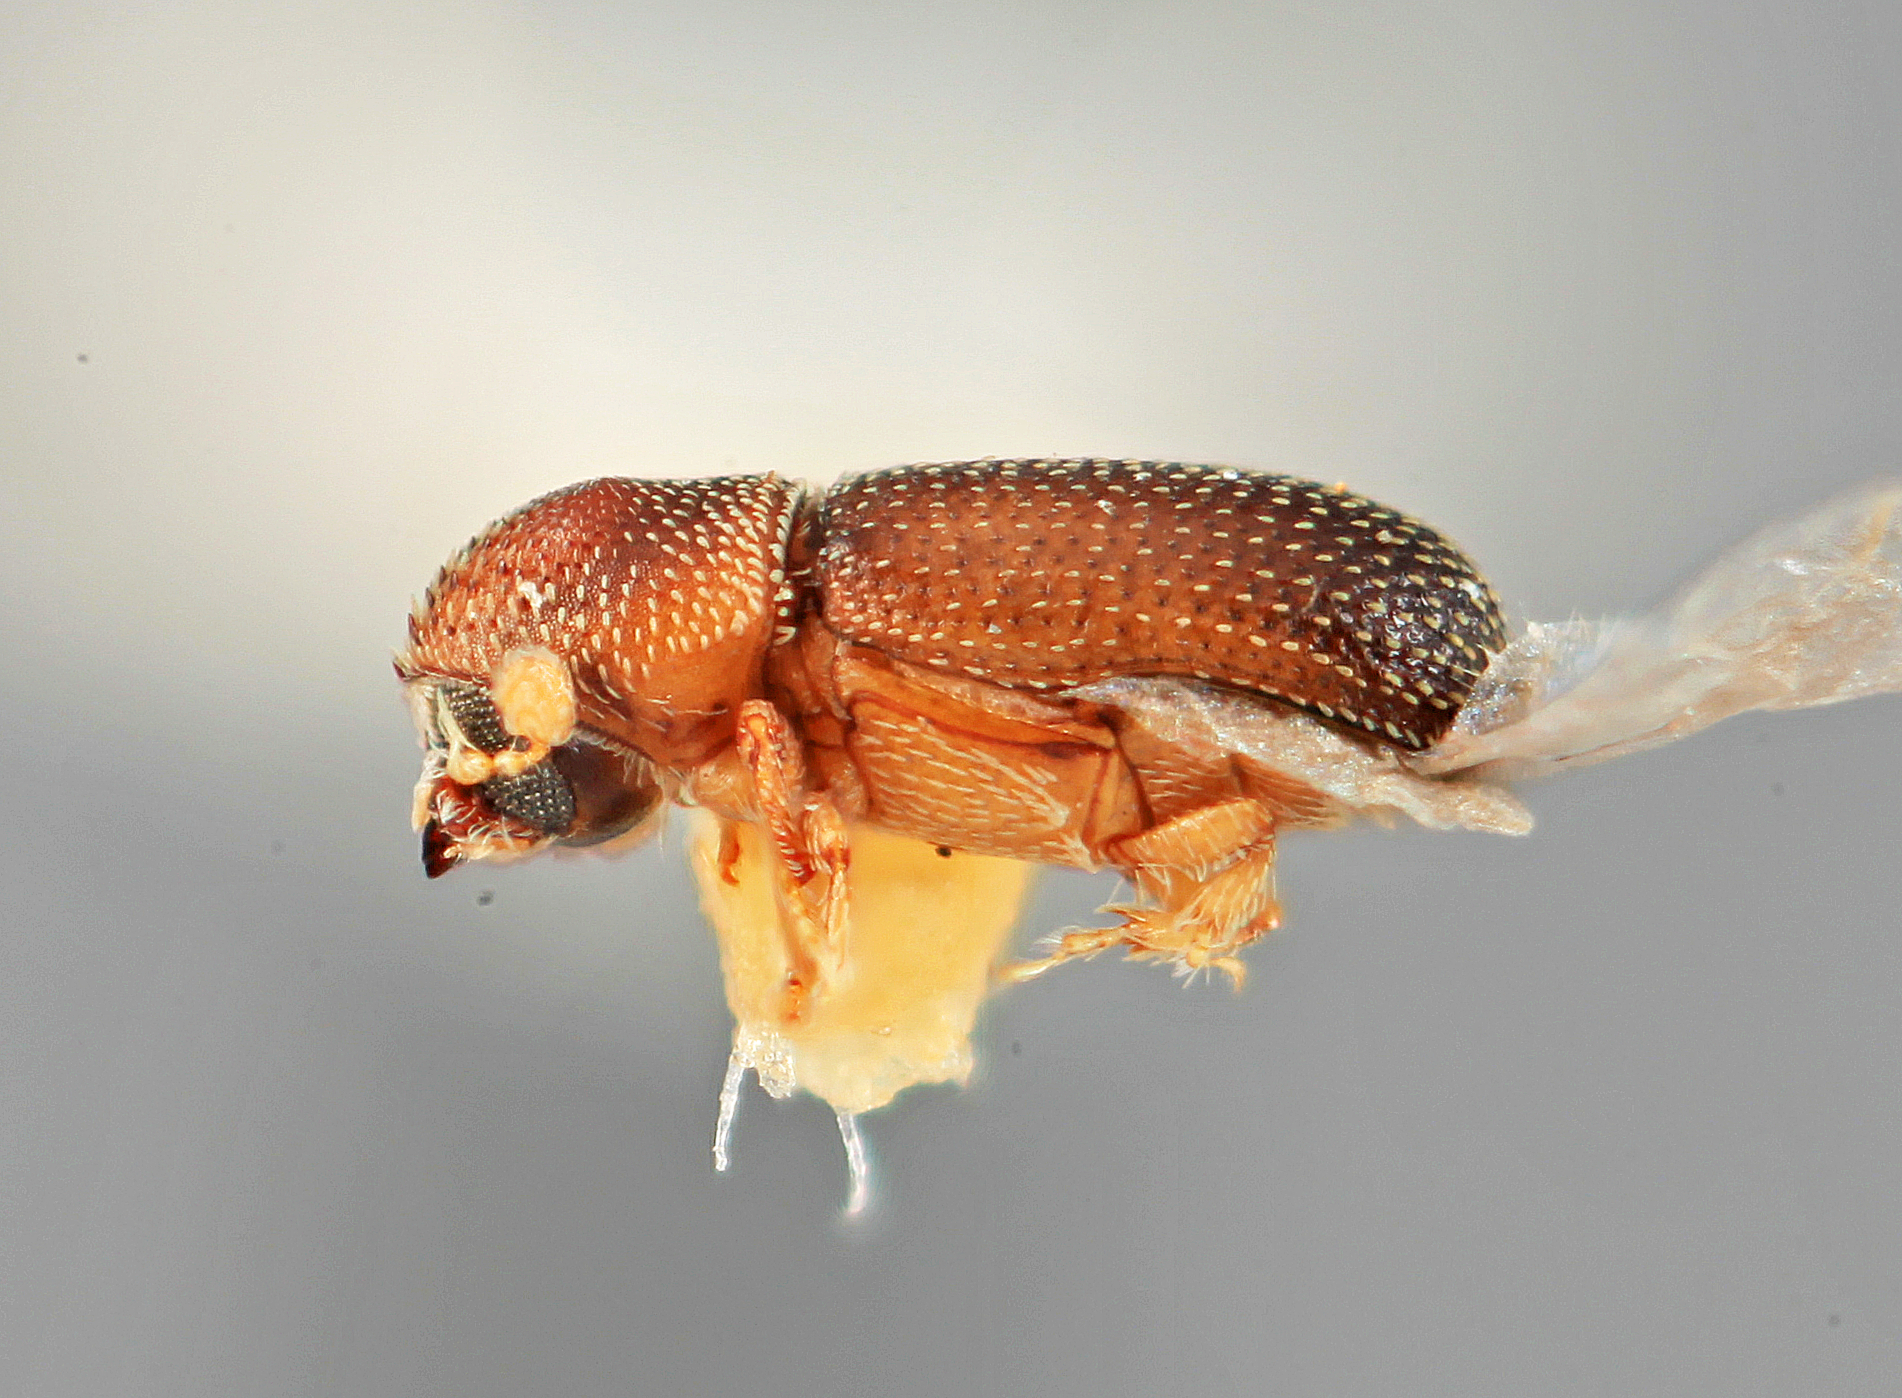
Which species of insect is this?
Micracis similis (also Micracisella similis)
